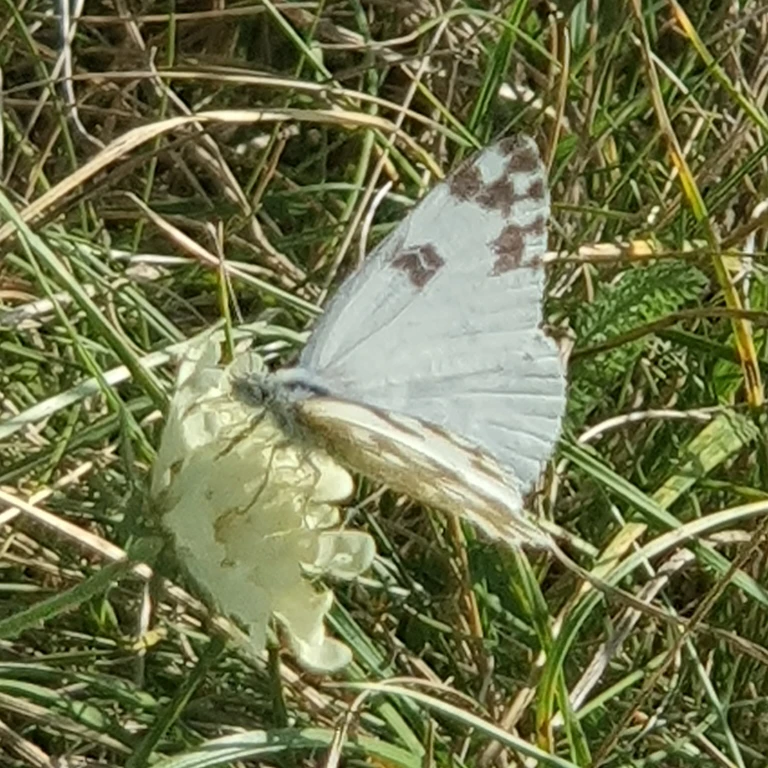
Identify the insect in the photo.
Pontia edusa
